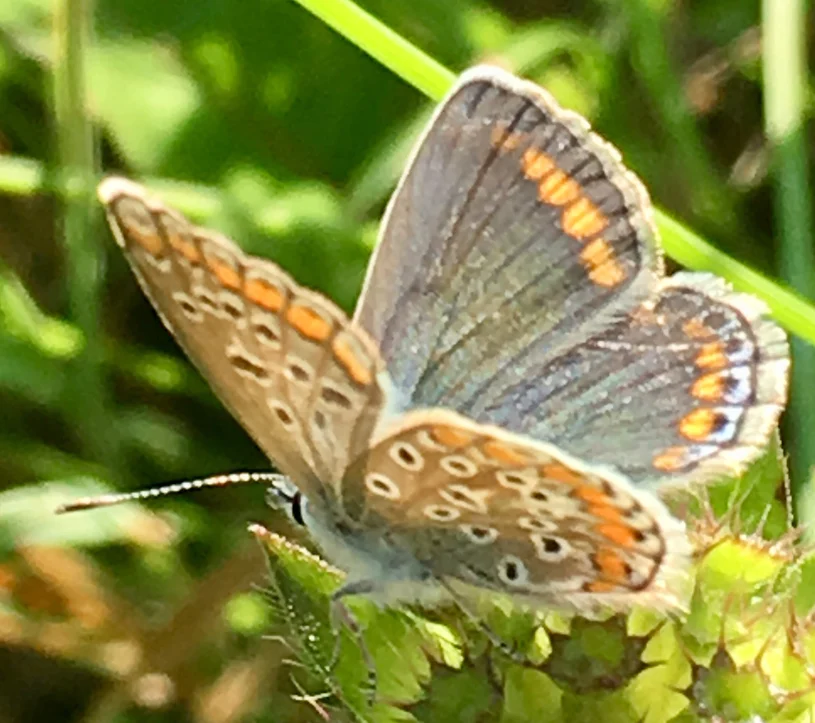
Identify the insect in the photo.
Polyommatus icarus
